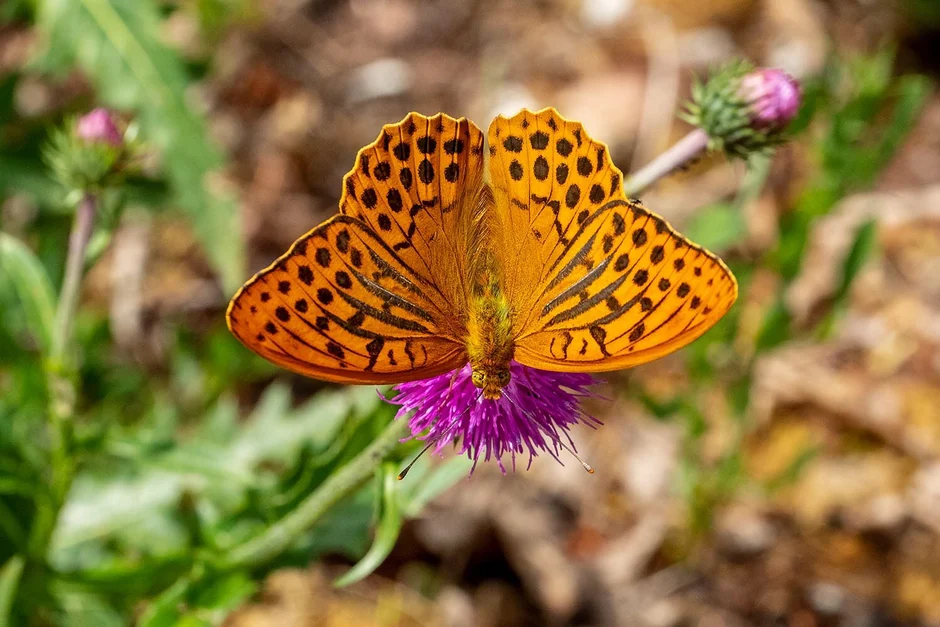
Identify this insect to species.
Argynnis paphia
